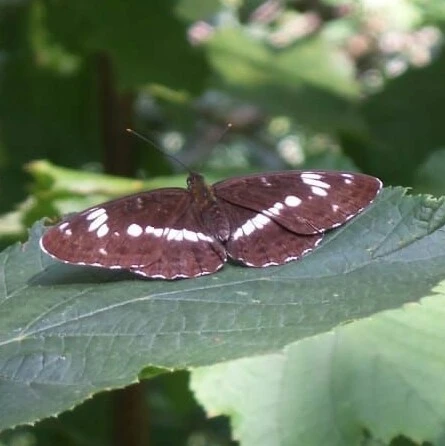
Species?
Limenitis camilla (also Ladoga camilla)
